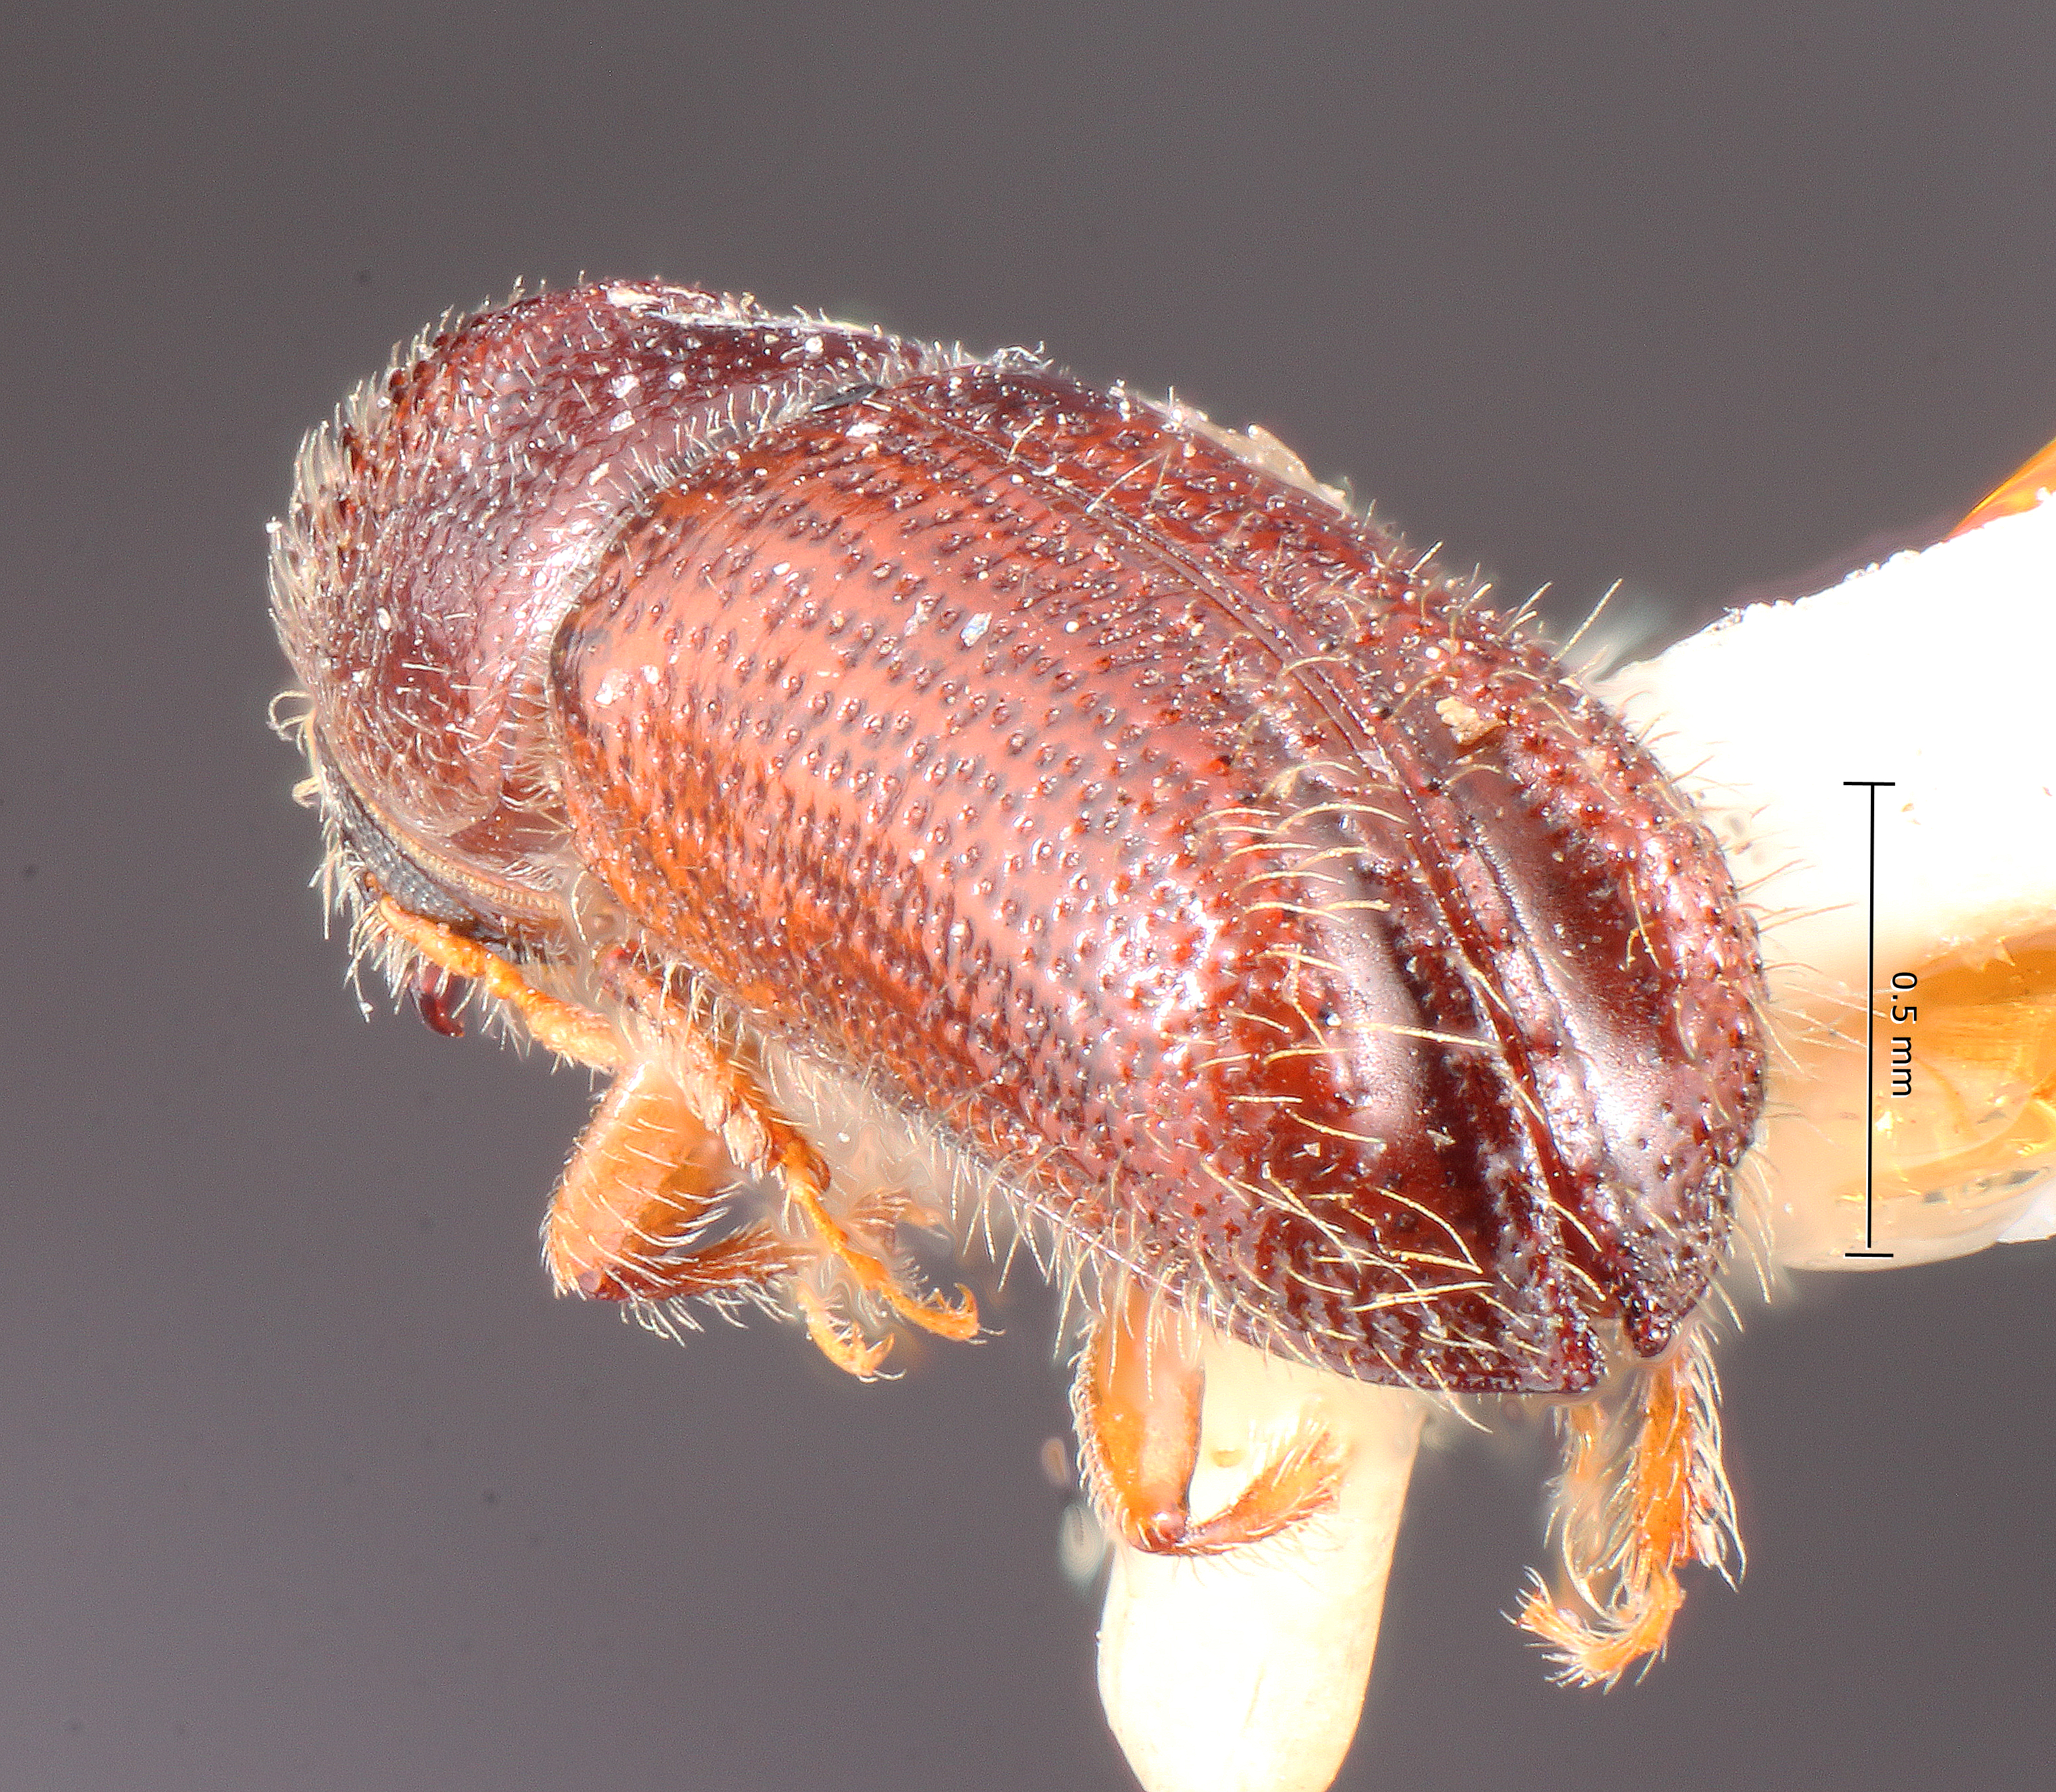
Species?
Pityophthorus spadix
